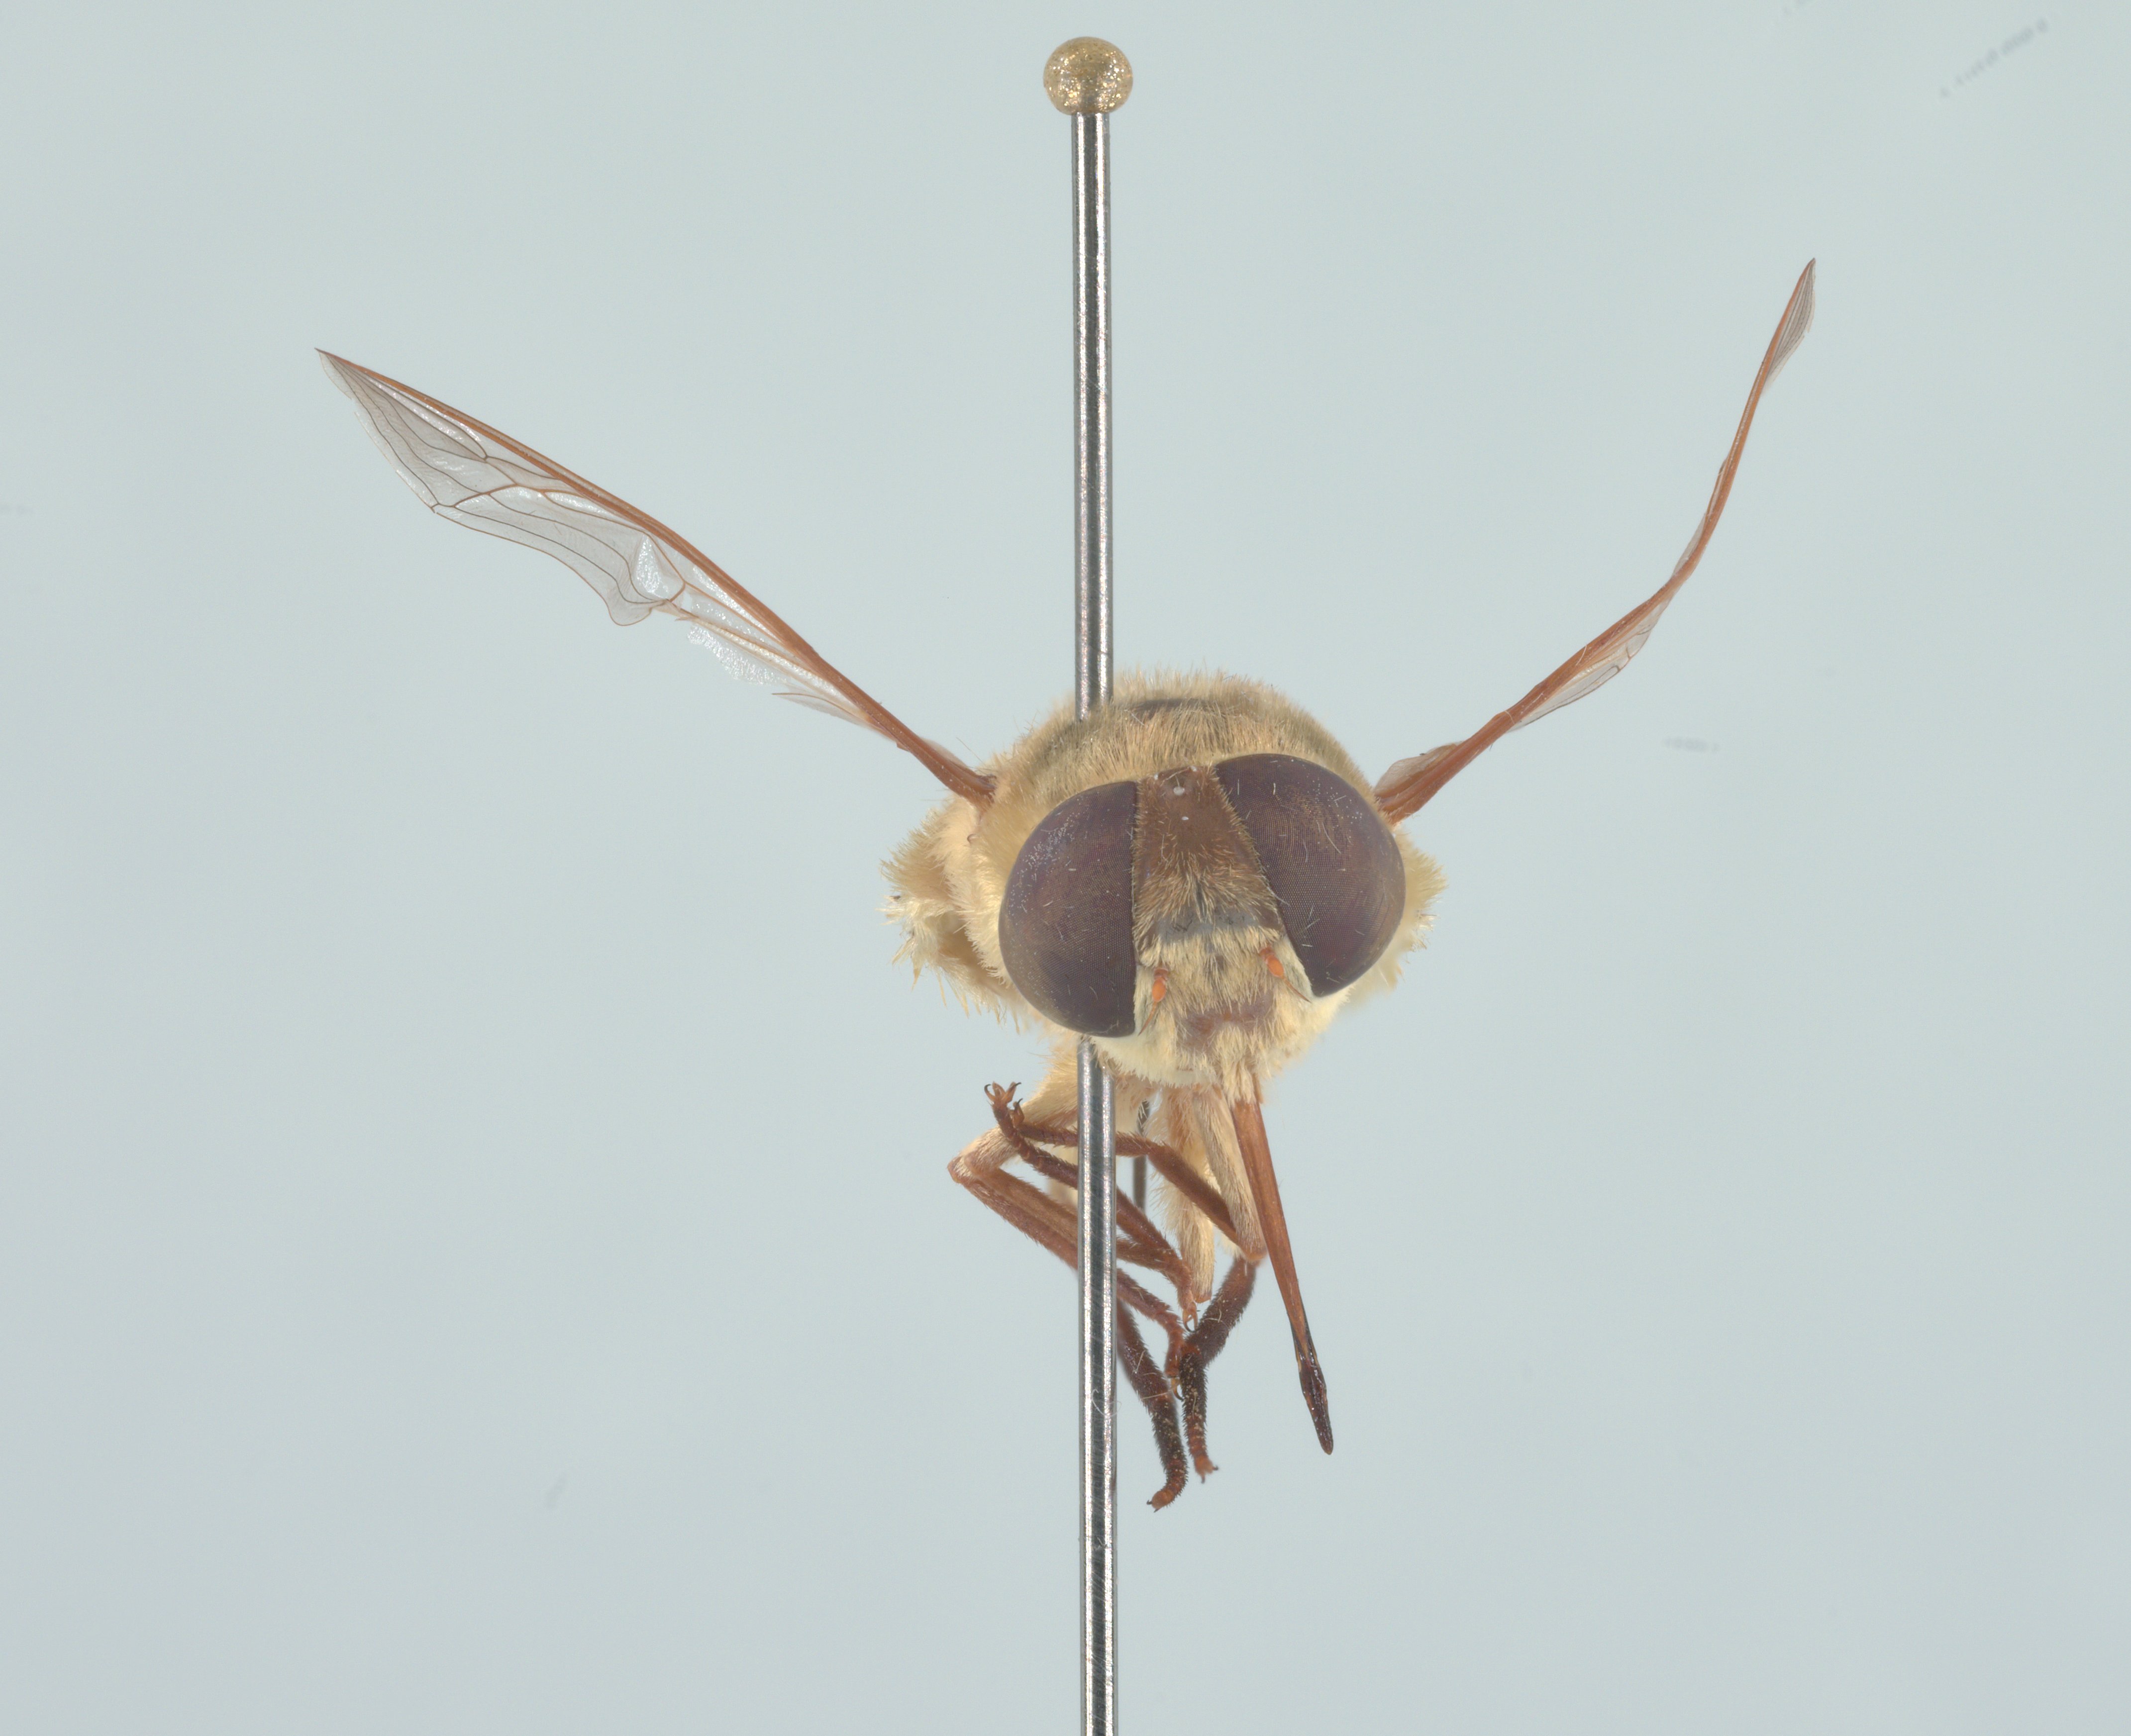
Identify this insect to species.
Neorhynchocephalus volaticus
